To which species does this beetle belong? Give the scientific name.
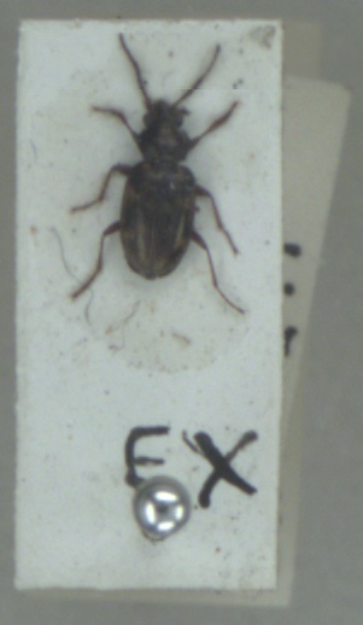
Bembidion varium
